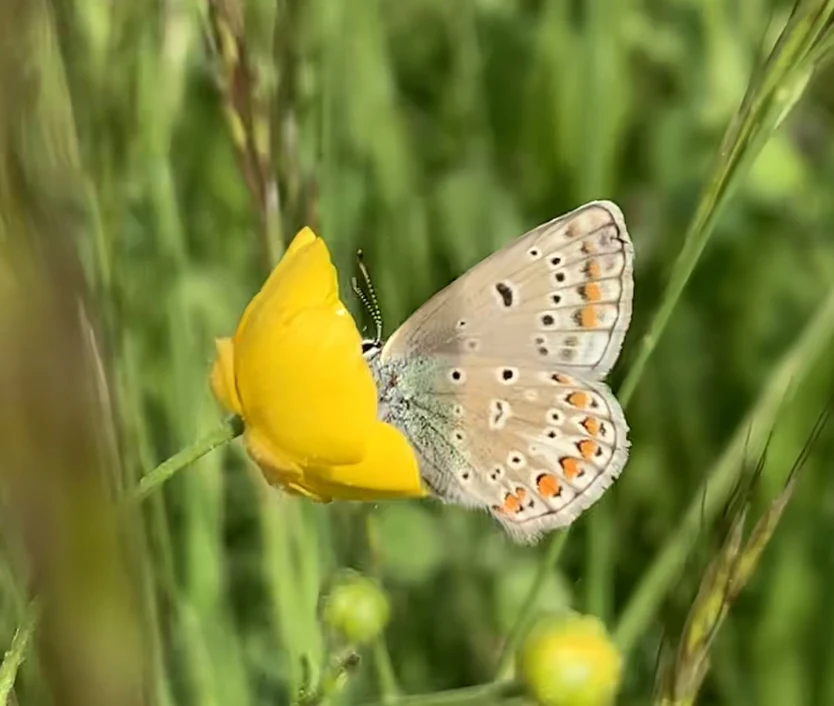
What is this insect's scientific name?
Polyommatus icarus
